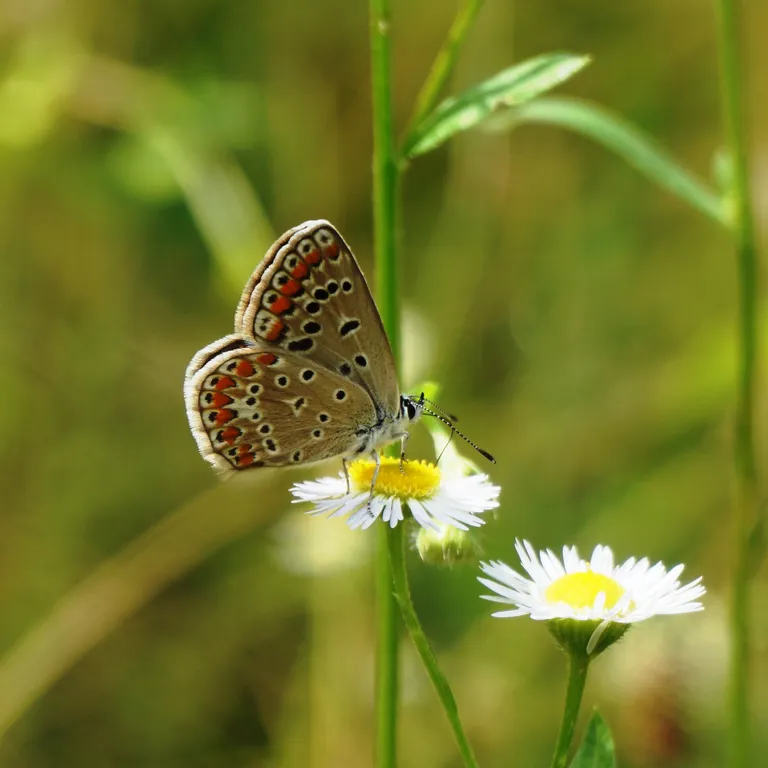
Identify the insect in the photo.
Polyommatus icarus
